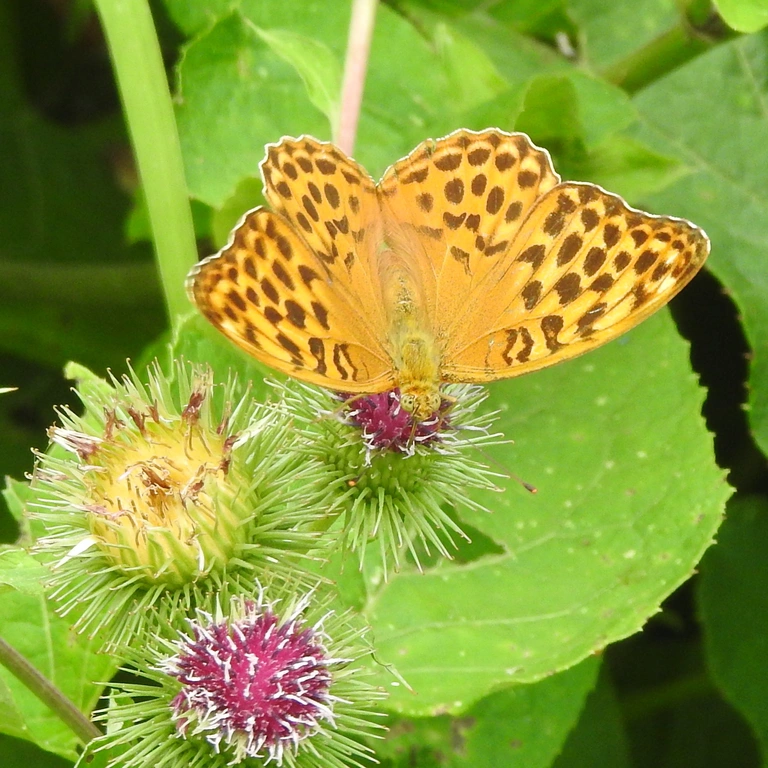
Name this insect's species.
Argynnis paphia
